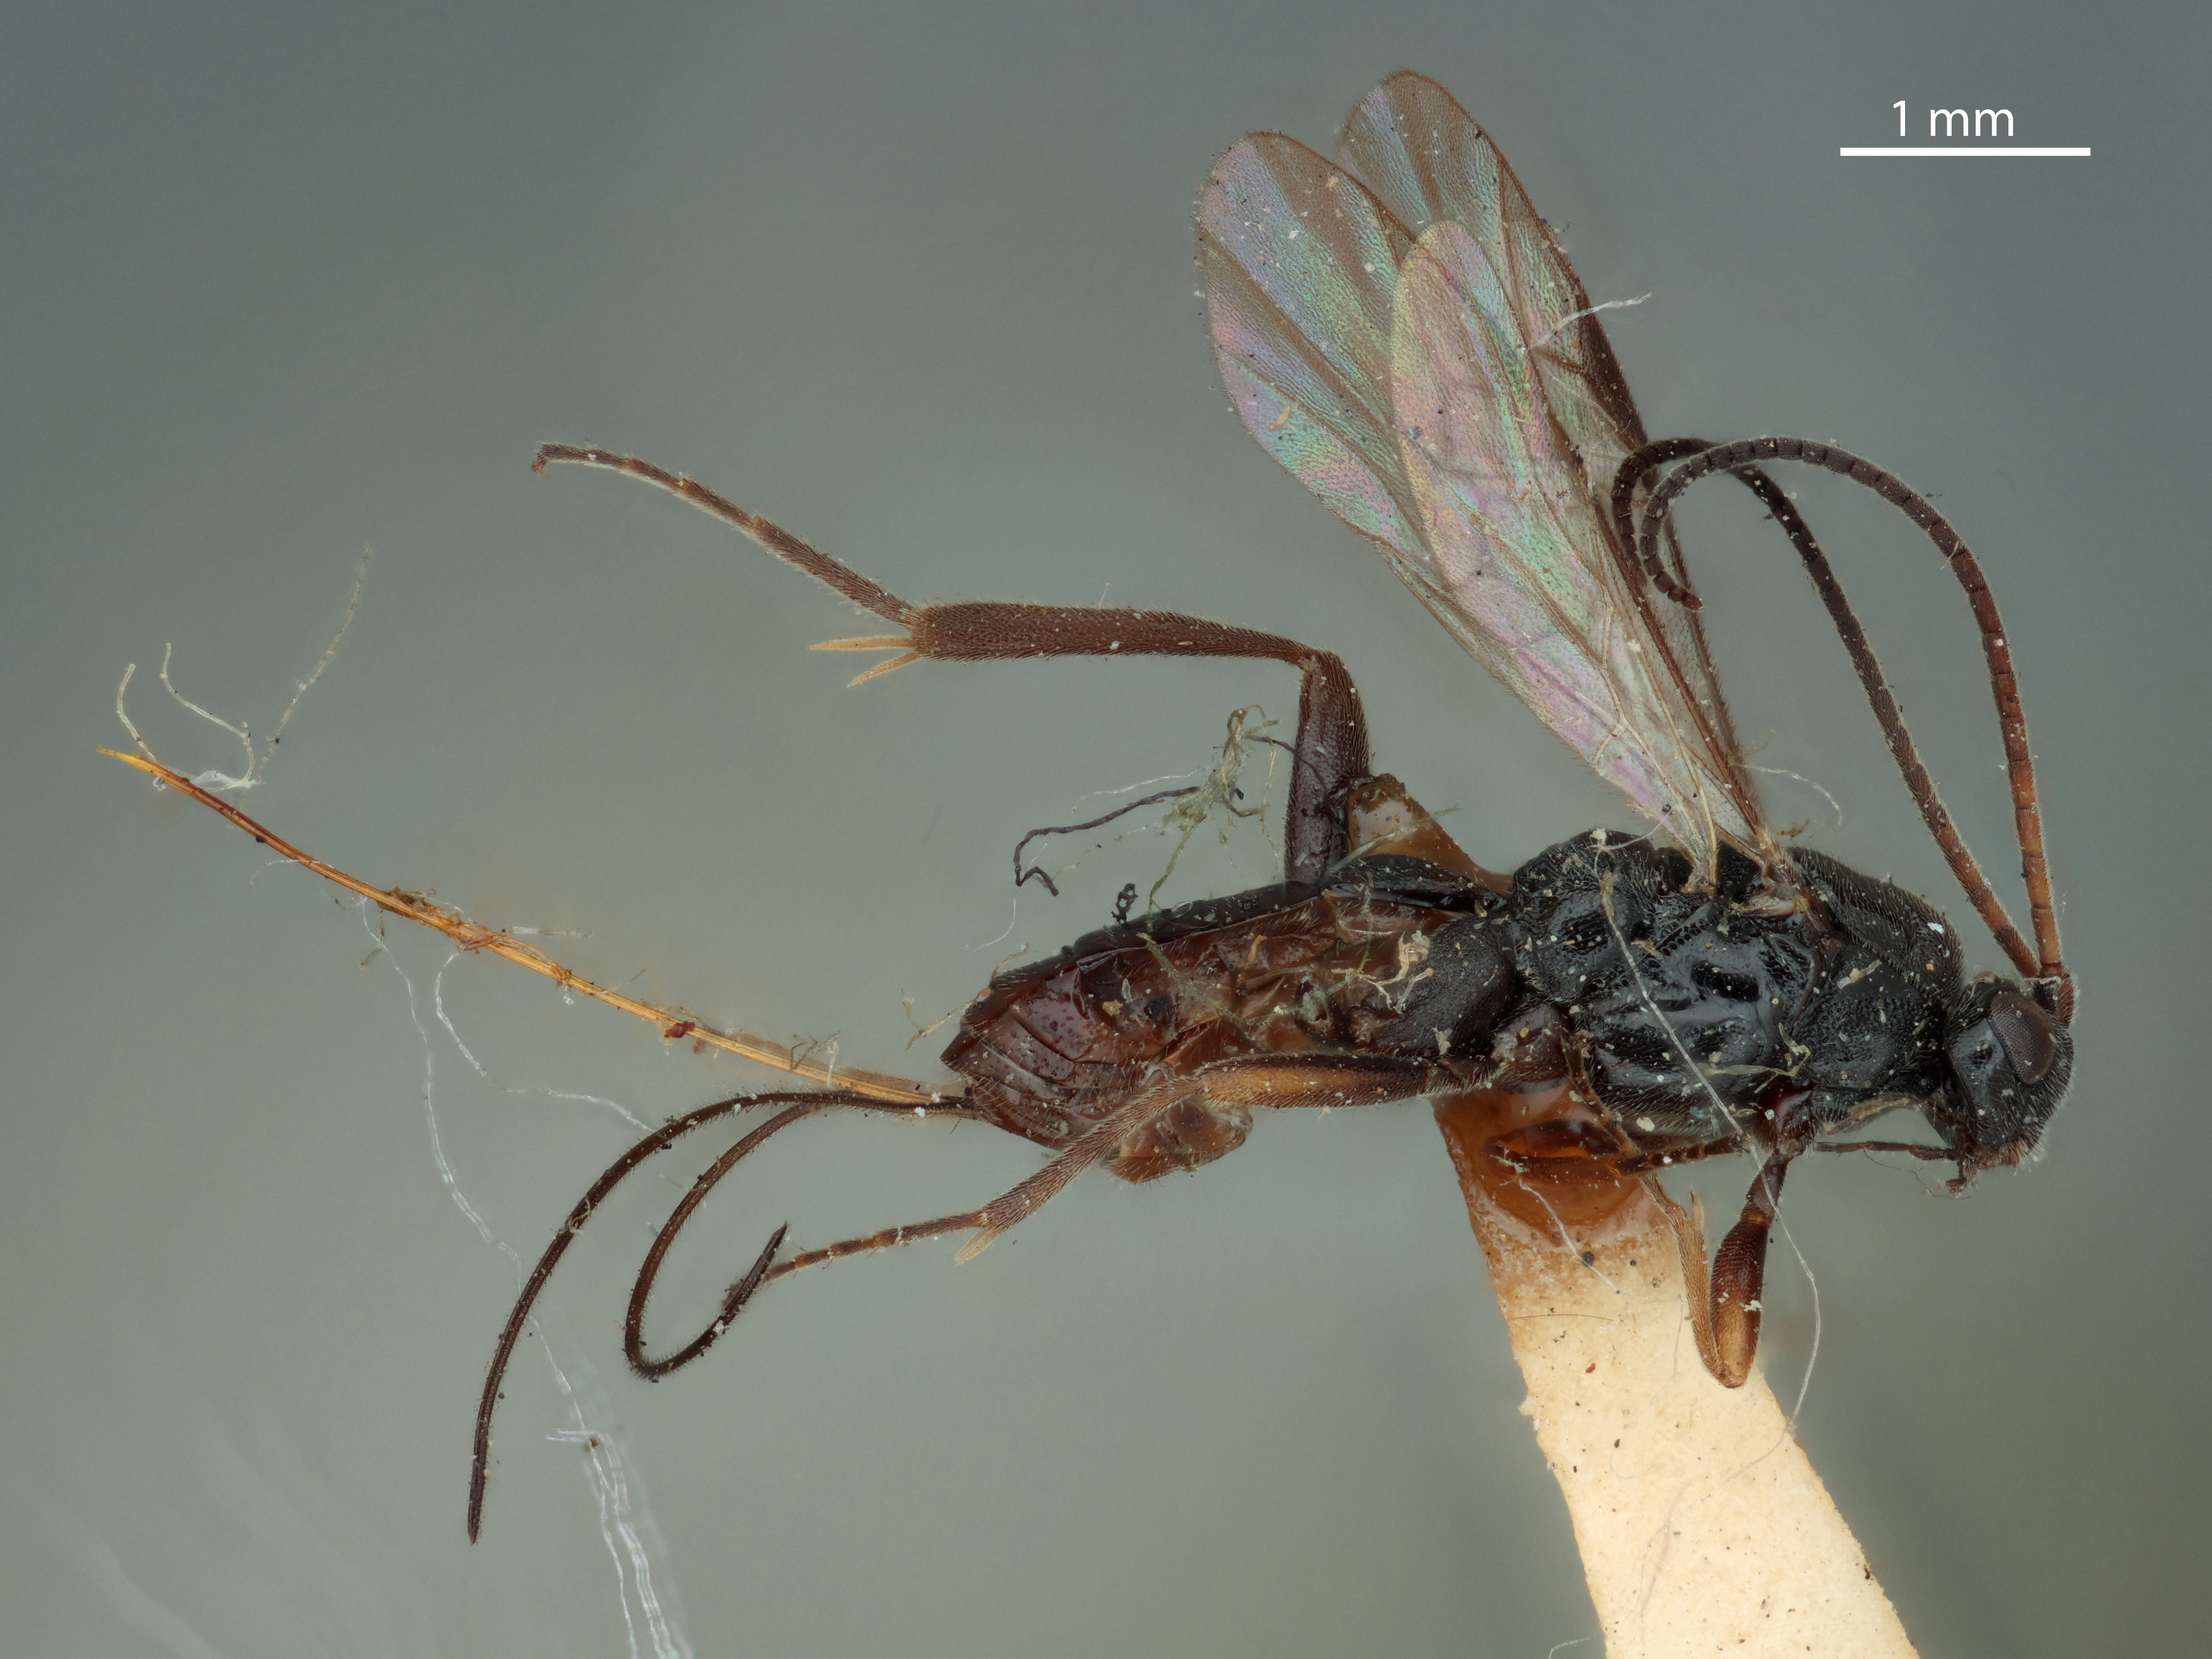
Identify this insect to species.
Orgilus dioryctriae
